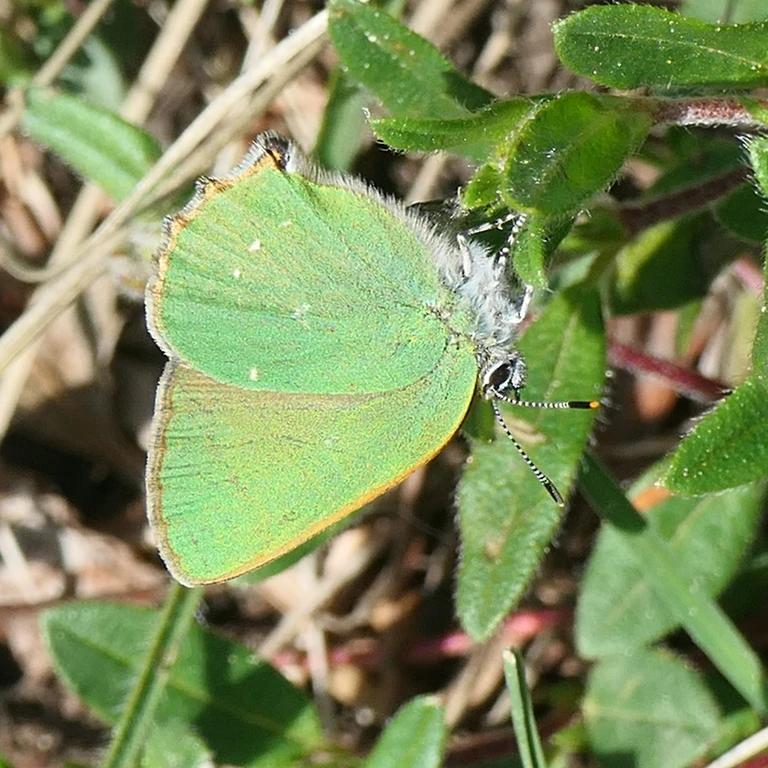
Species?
Callophrys rubi
